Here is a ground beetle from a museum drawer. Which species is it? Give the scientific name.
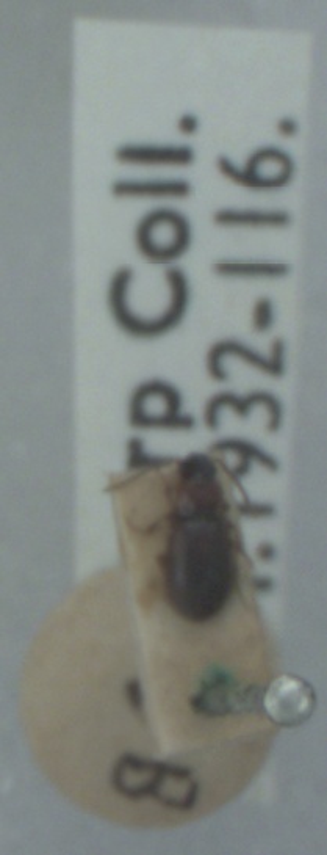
Acupalpus dubius
